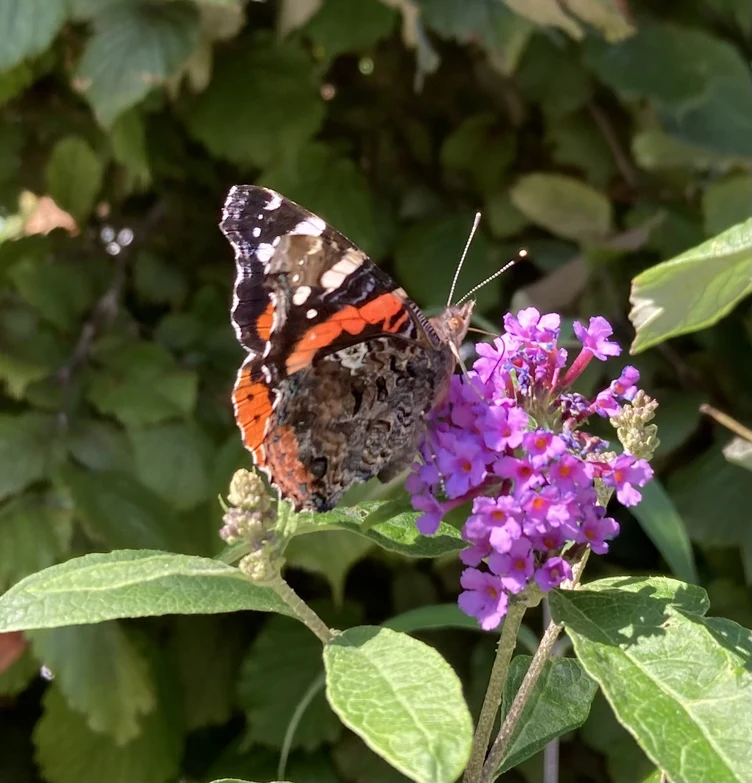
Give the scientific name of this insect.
Vanessa atalanta
